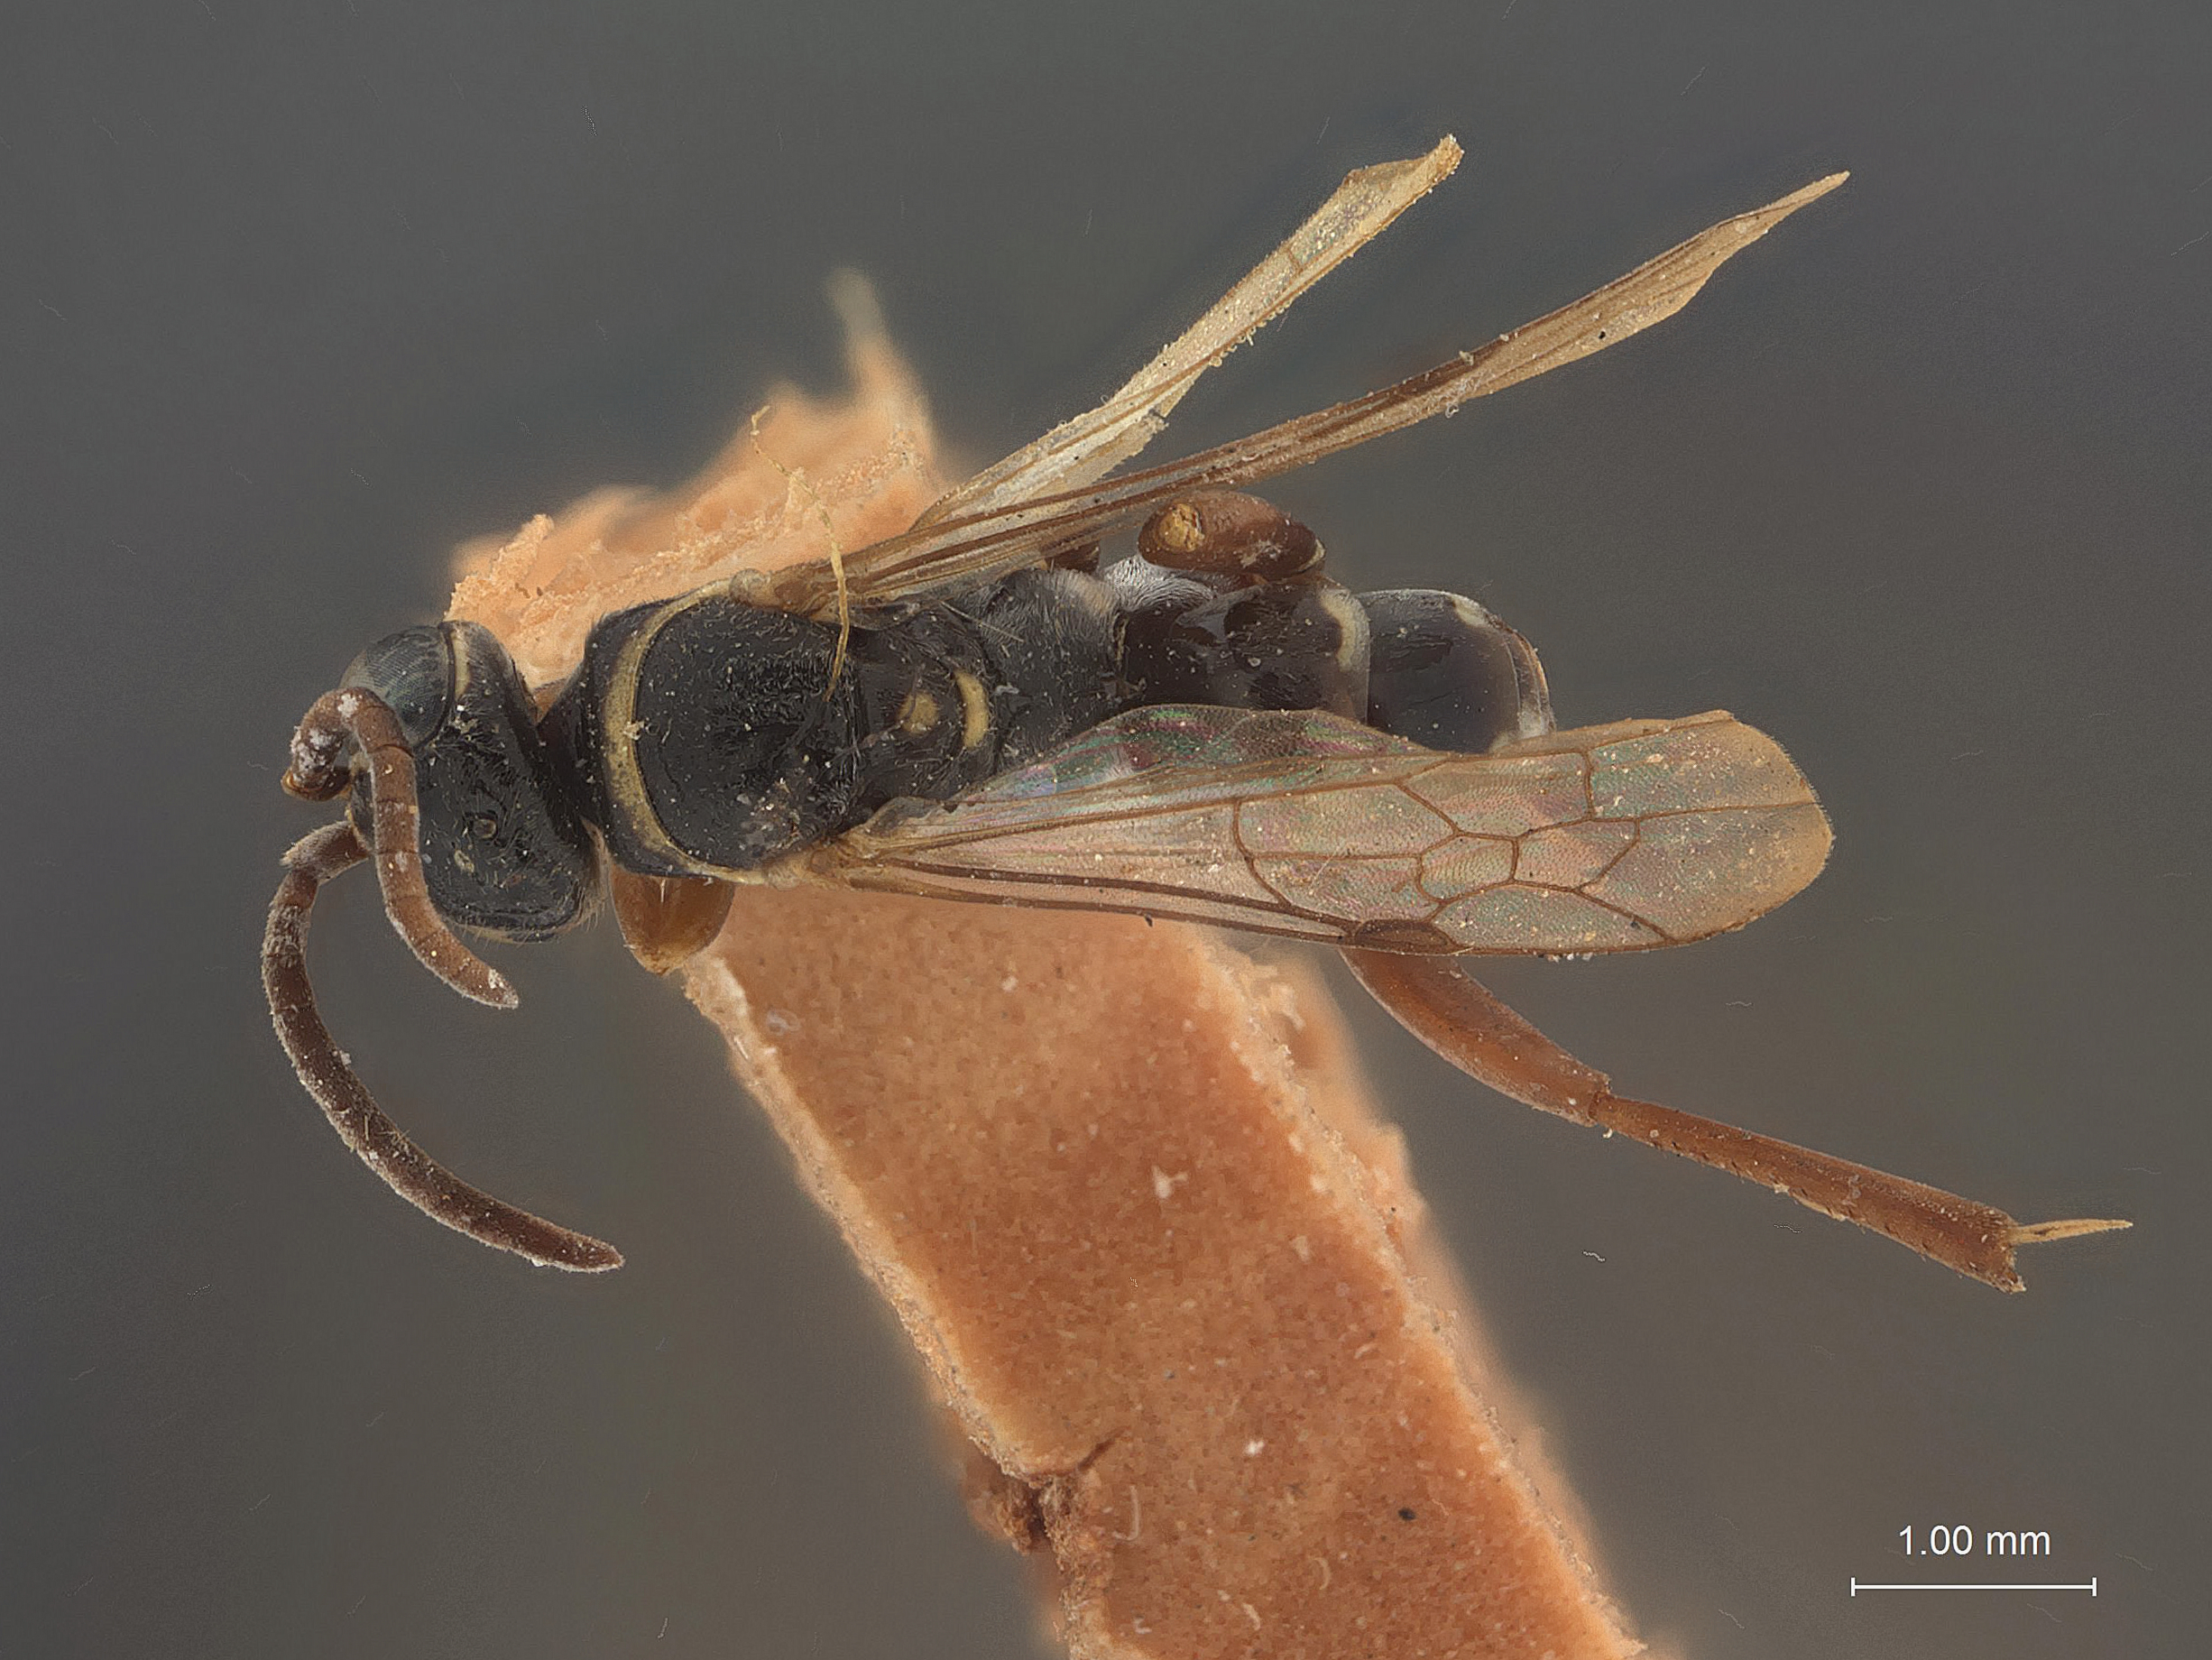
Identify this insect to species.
Ceropales foxii
